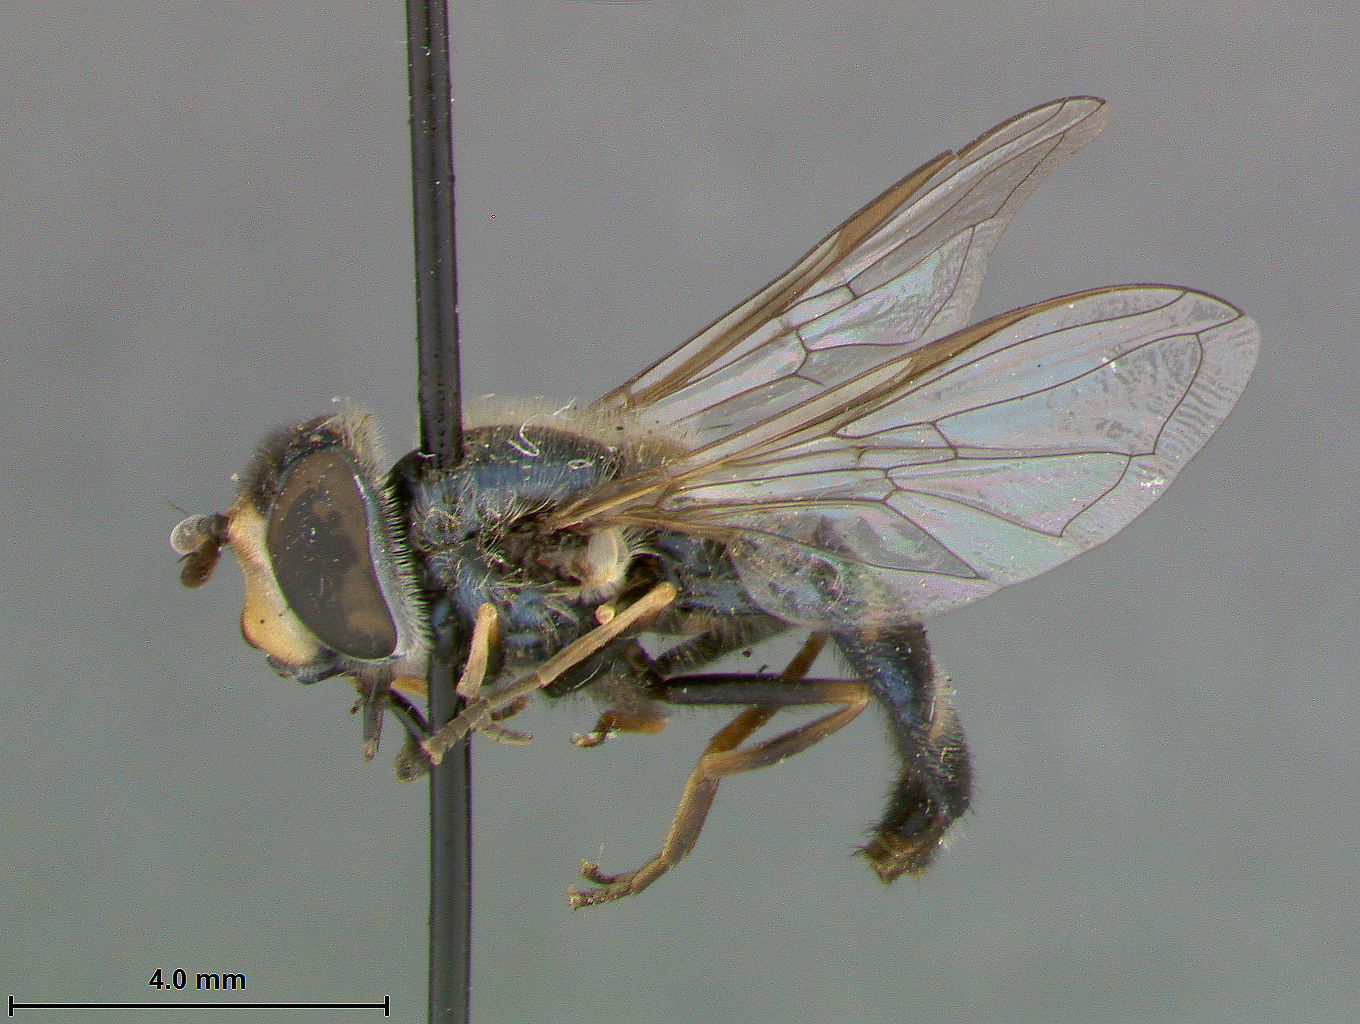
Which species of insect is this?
Syrphus rufipunctatus
